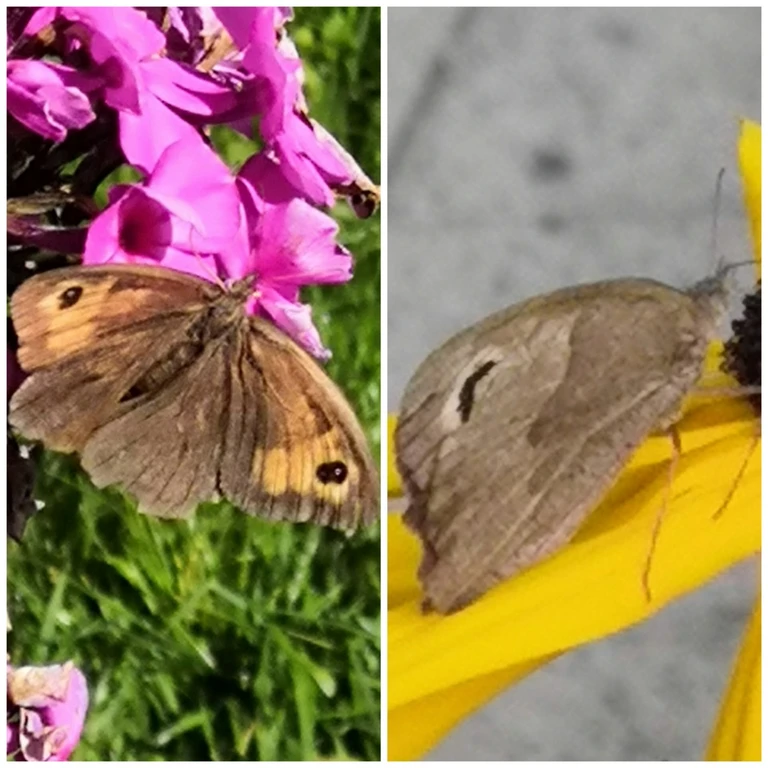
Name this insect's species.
Maniola jurtina
